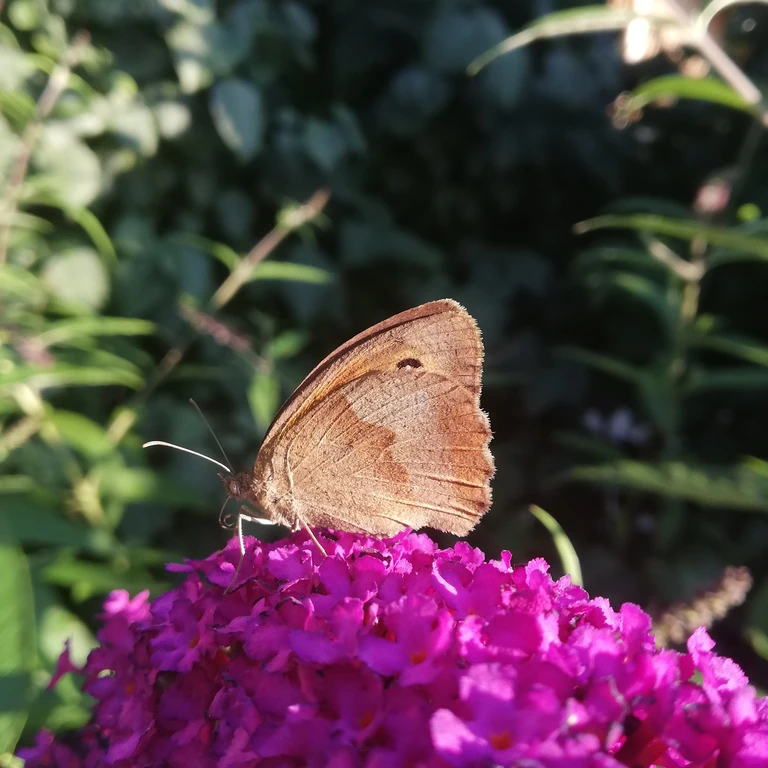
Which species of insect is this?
Maniola jurtina
